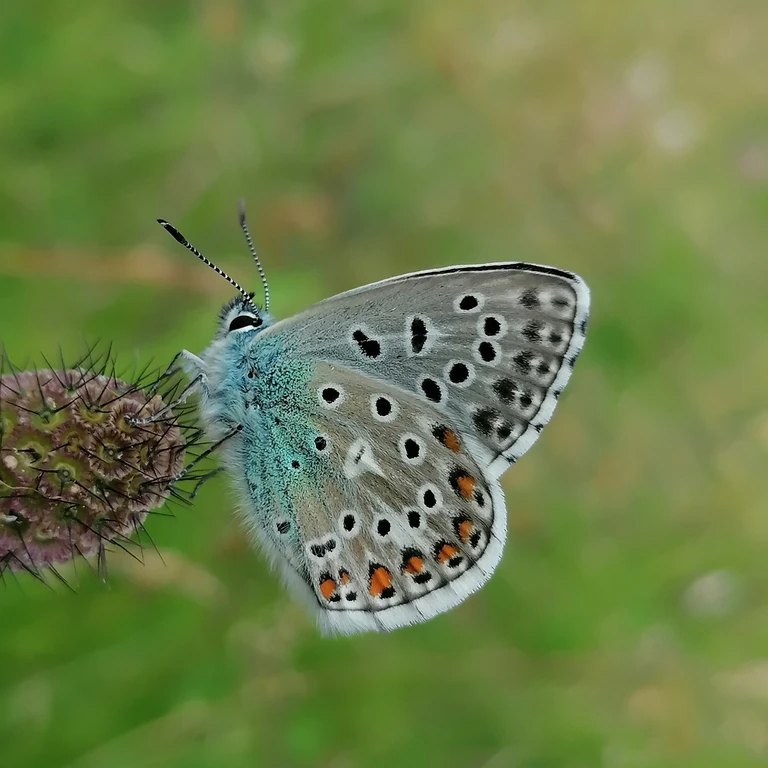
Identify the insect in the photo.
Lysandra bellargus
